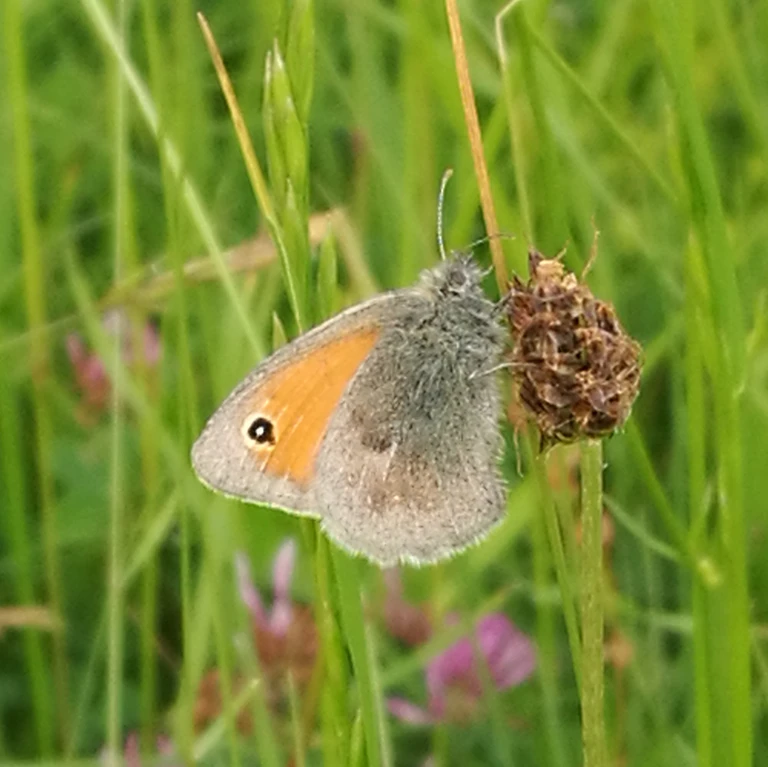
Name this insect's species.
Coenonympha pamphilus
